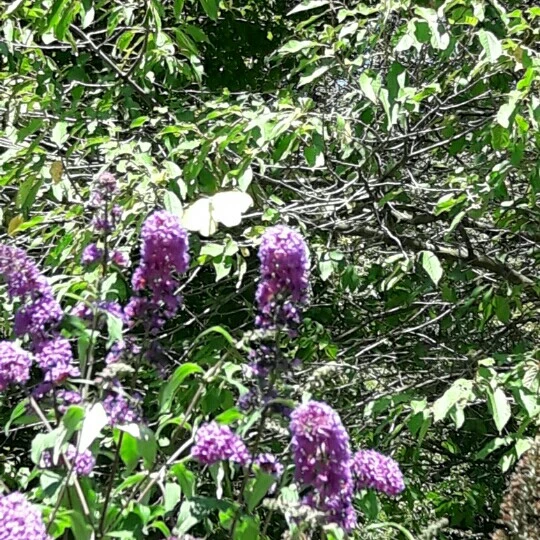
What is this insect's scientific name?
Gonepteryx rhamni
